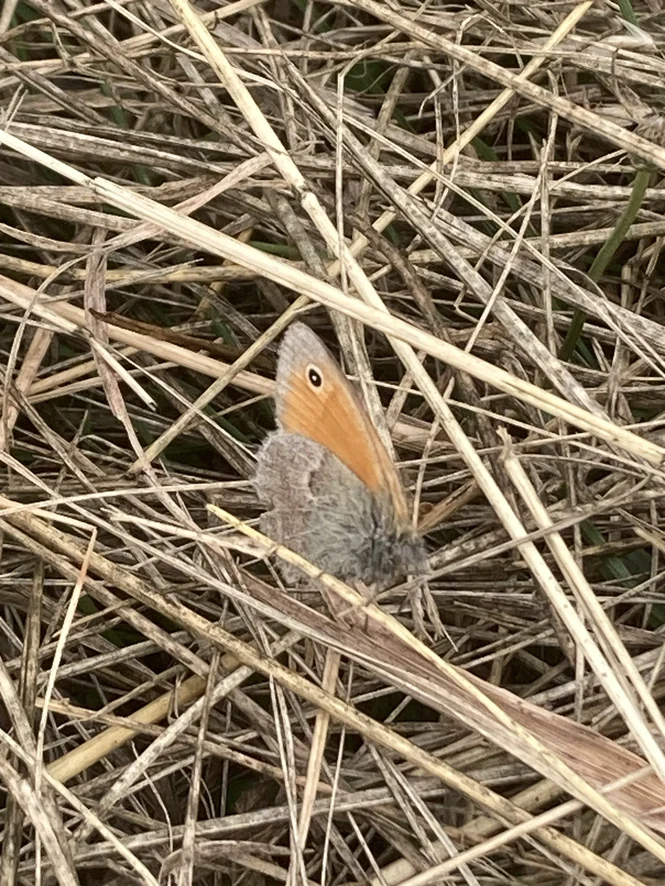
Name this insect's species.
Coenonympha pamphilus
